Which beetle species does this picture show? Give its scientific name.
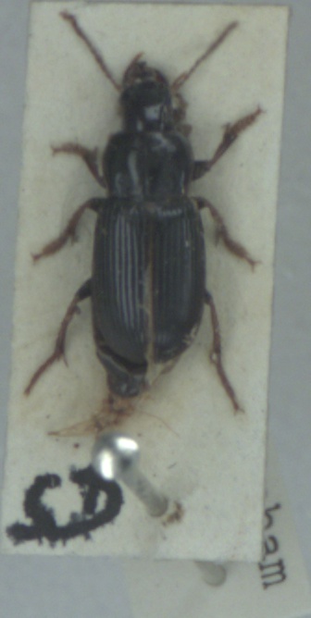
Harpalus latus
